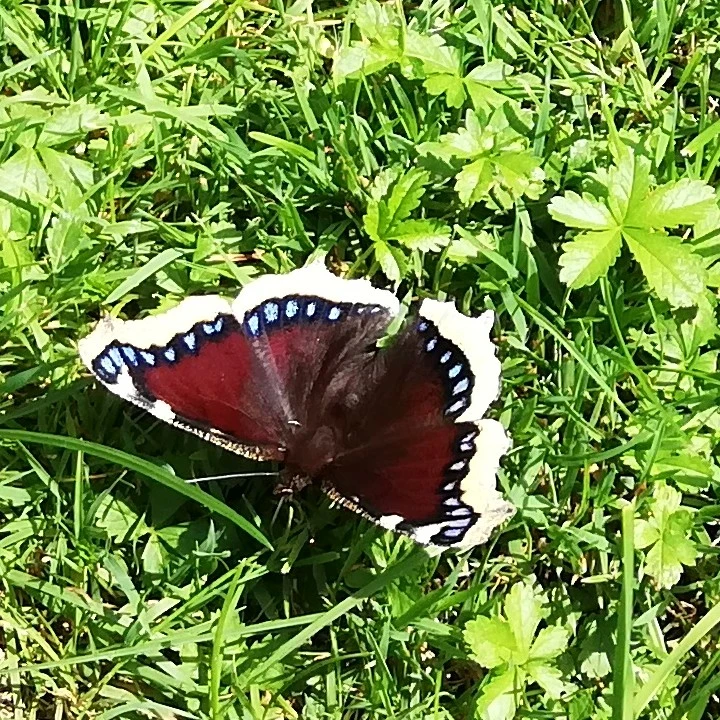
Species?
Nymphalis antiopa
